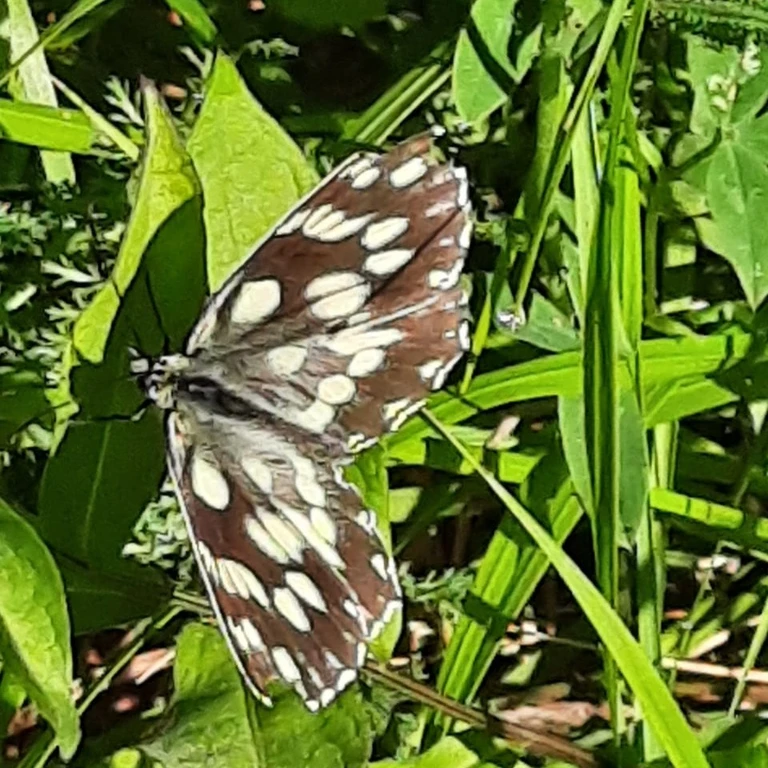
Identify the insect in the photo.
Melanargia galathea
